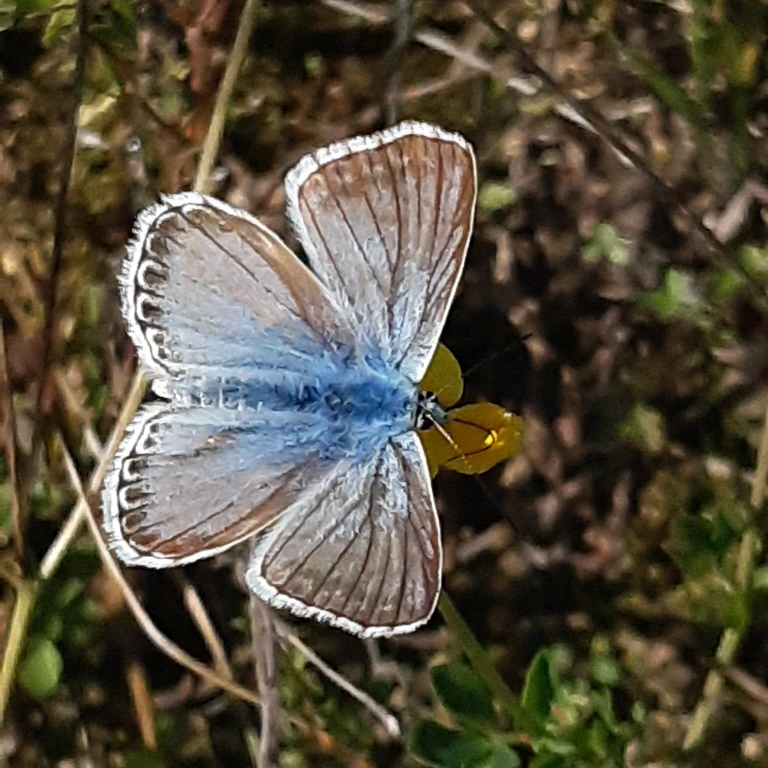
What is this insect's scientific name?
Lysandra coridon
